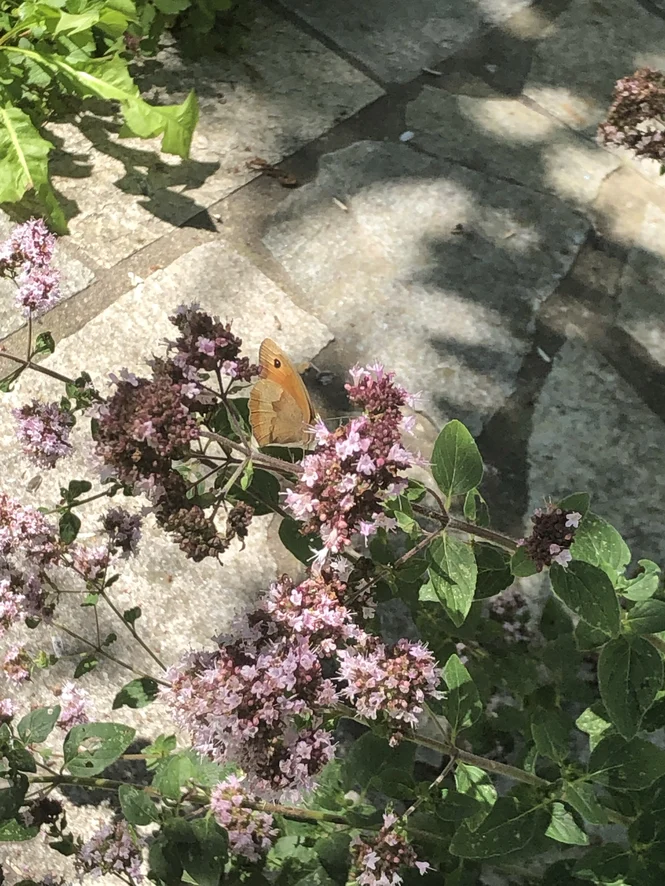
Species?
Maniola jurtina
